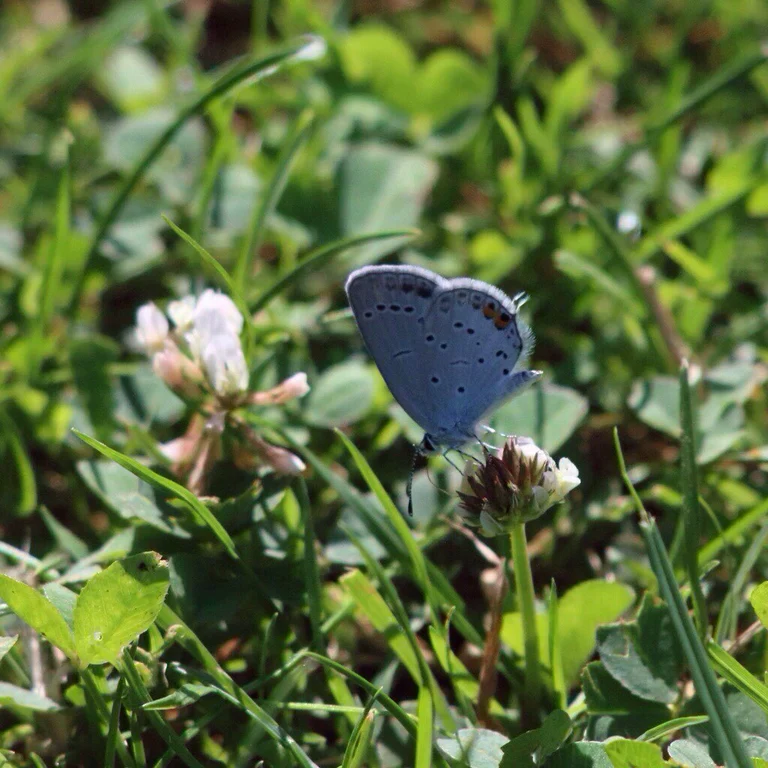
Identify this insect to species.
Cupido argiades (also Elkalyce argiades)
